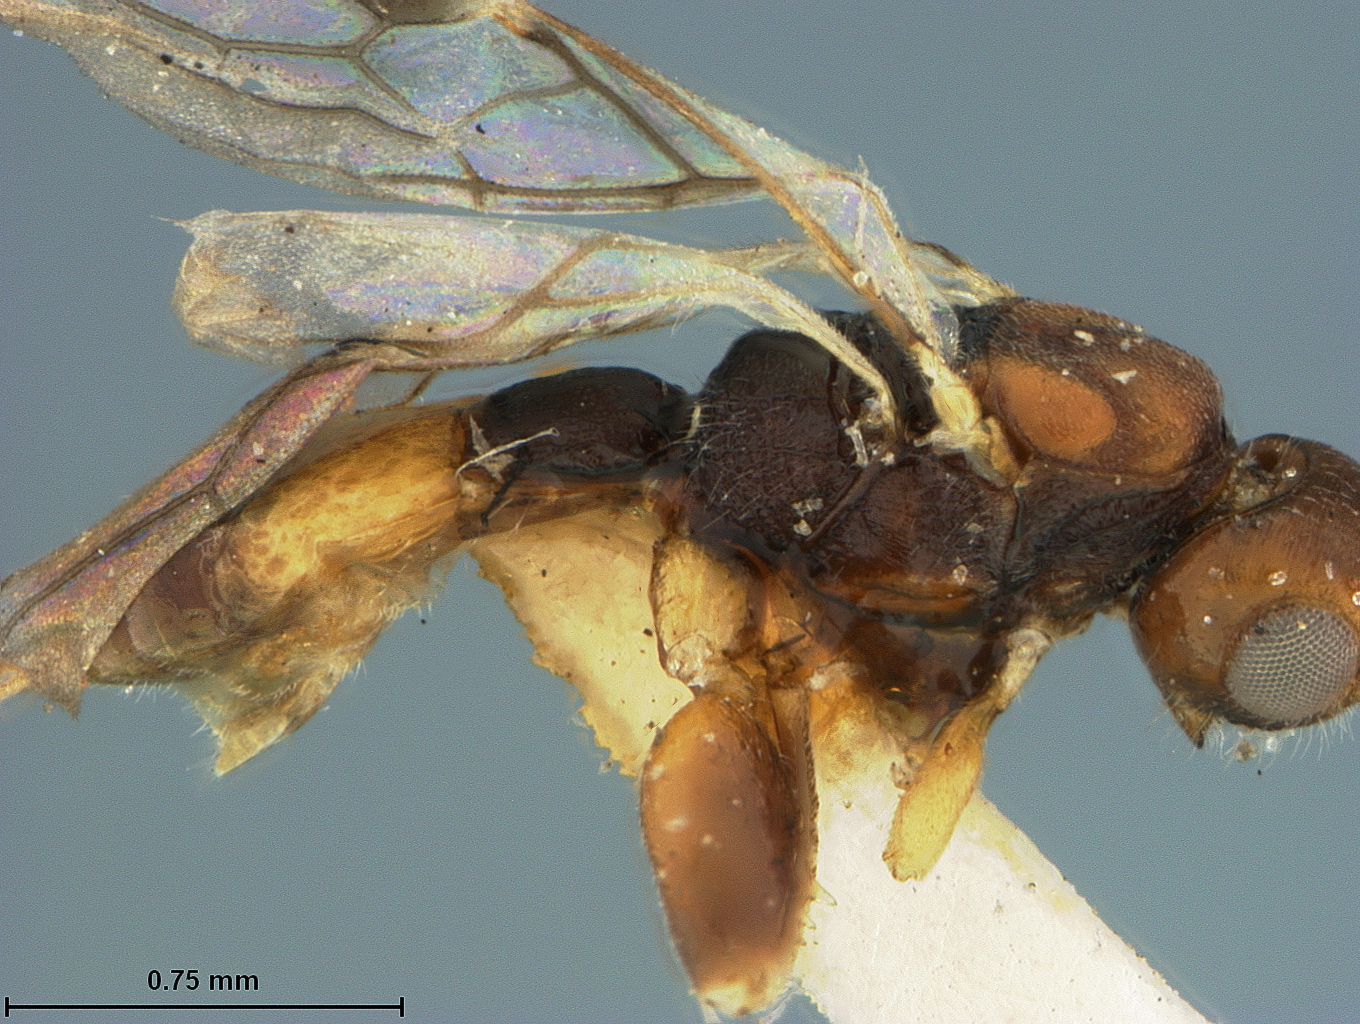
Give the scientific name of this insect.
Euscelinus manilae
